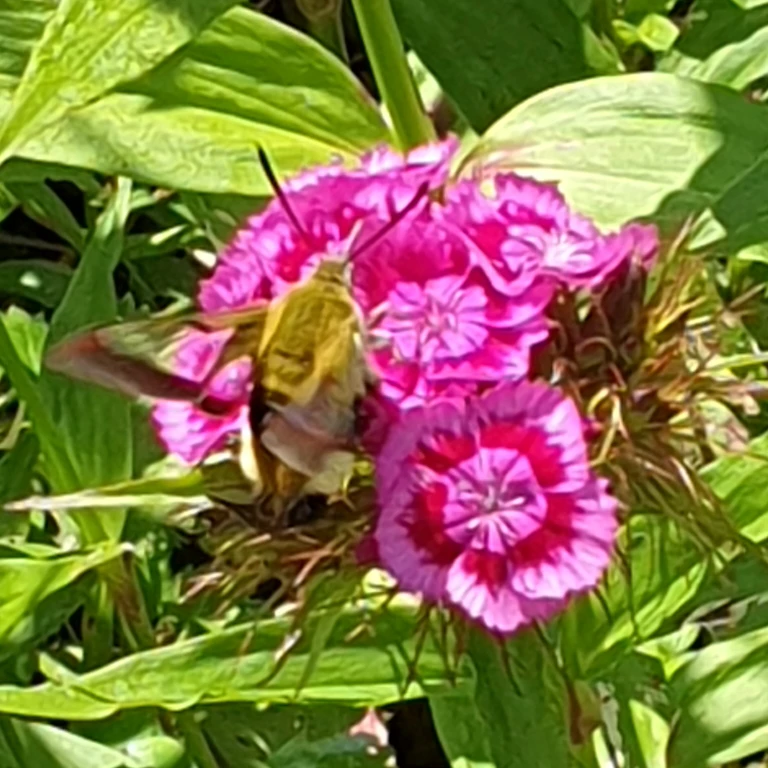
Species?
Hemaris fuciformis
